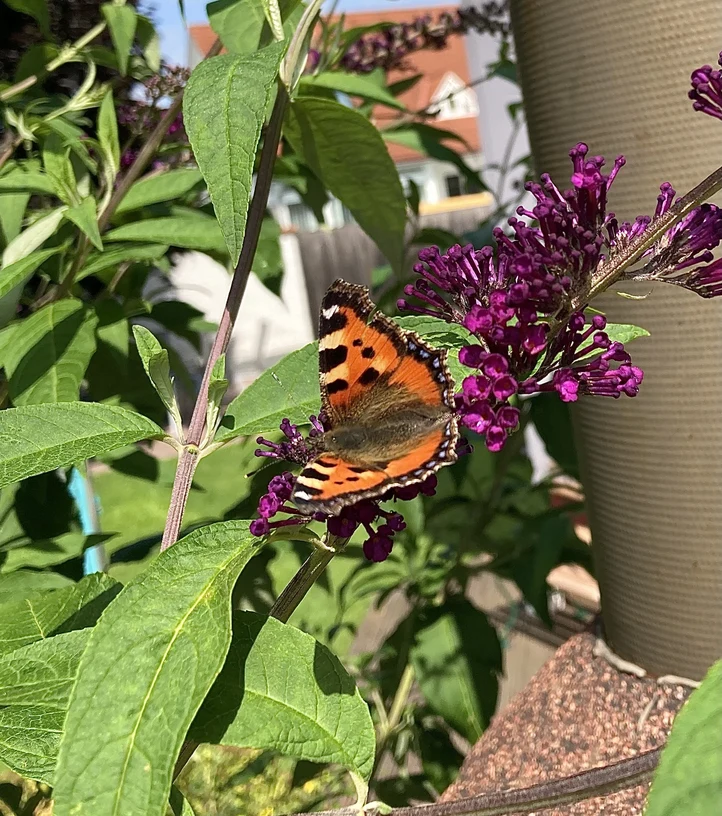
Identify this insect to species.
Aglais urticae
